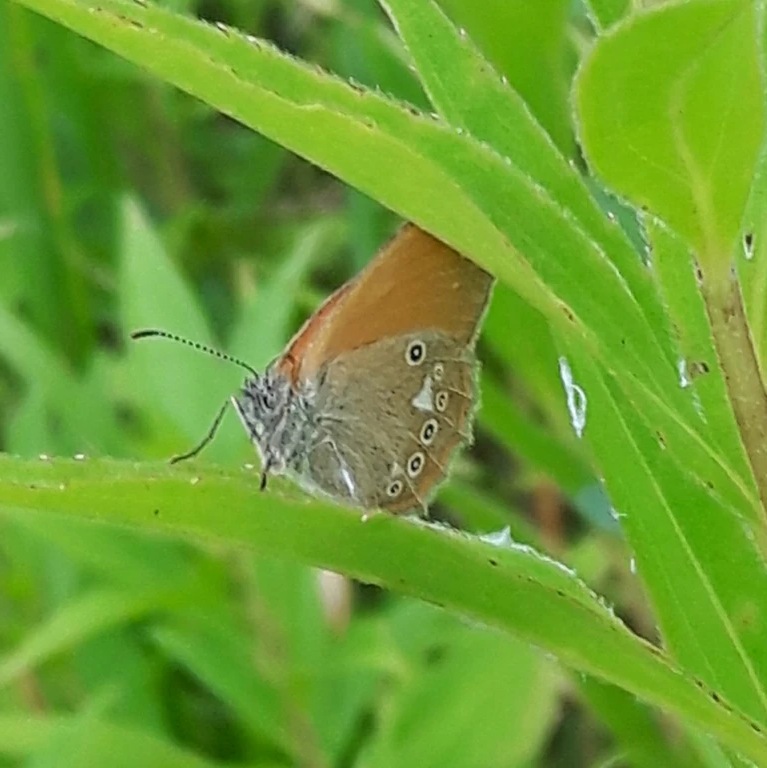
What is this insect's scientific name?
Coenonympha glycerion (also Coenonympha iphis)
